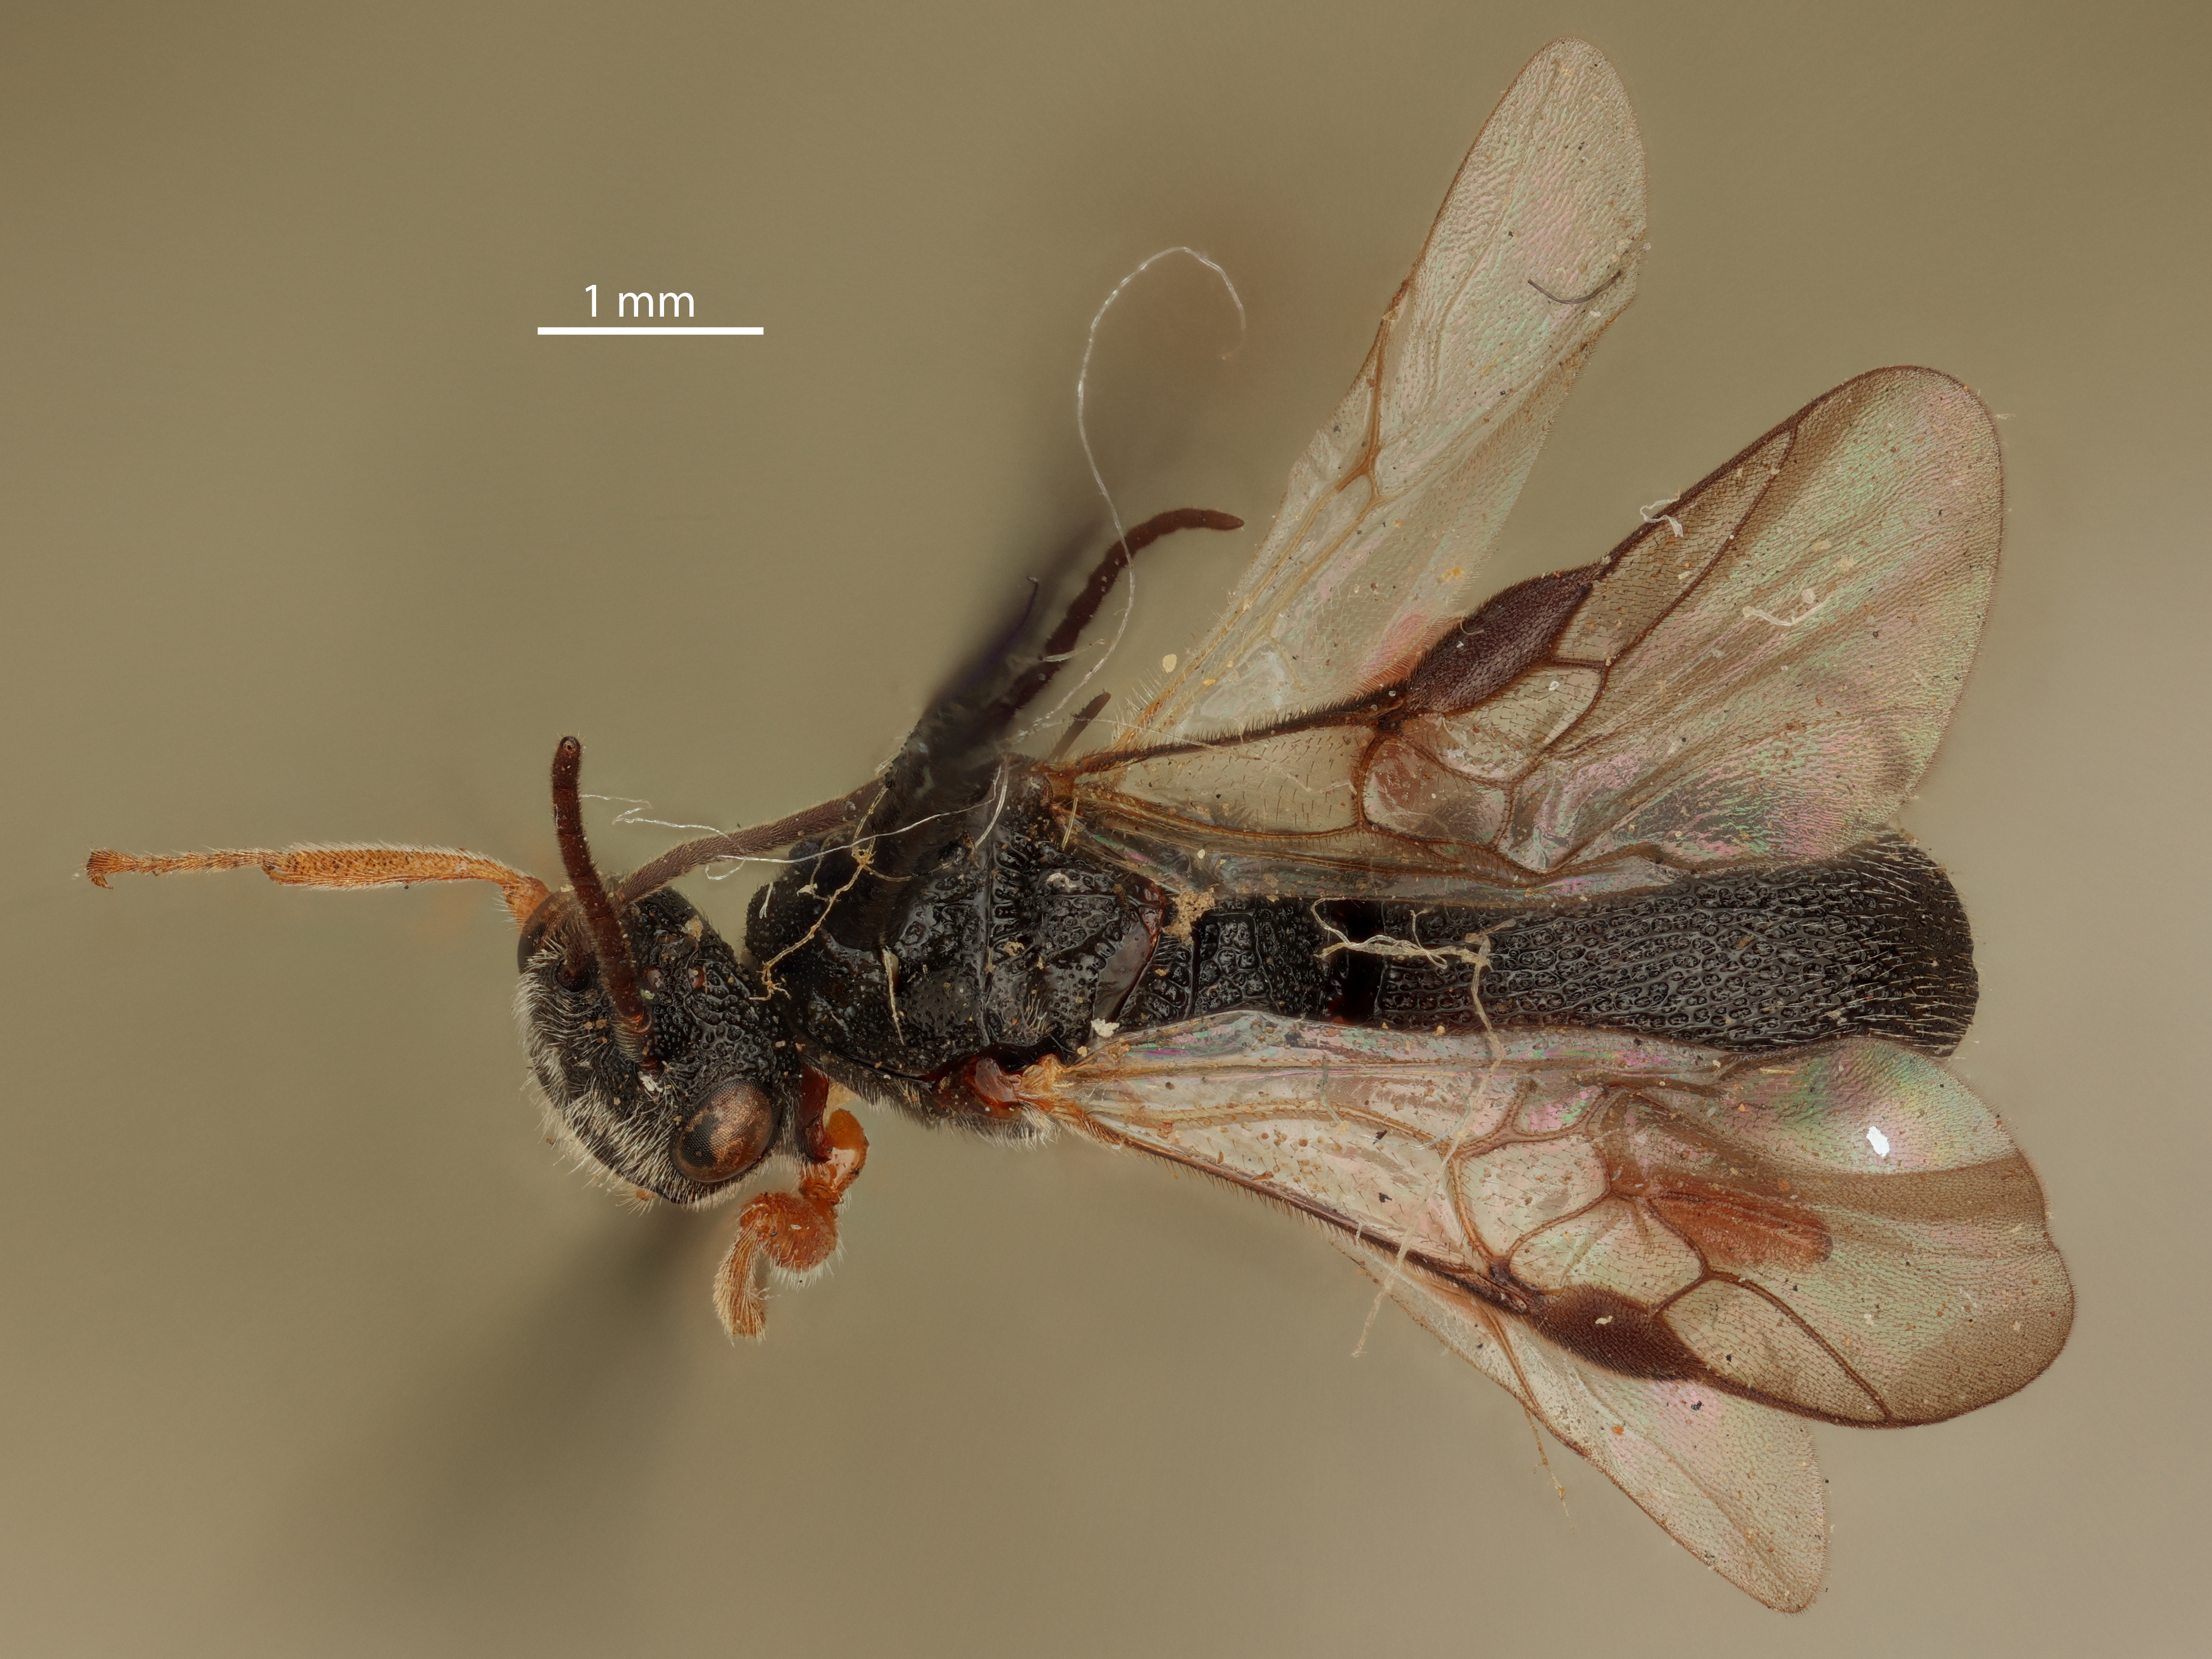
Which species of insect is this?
Urosigalphus barberi
